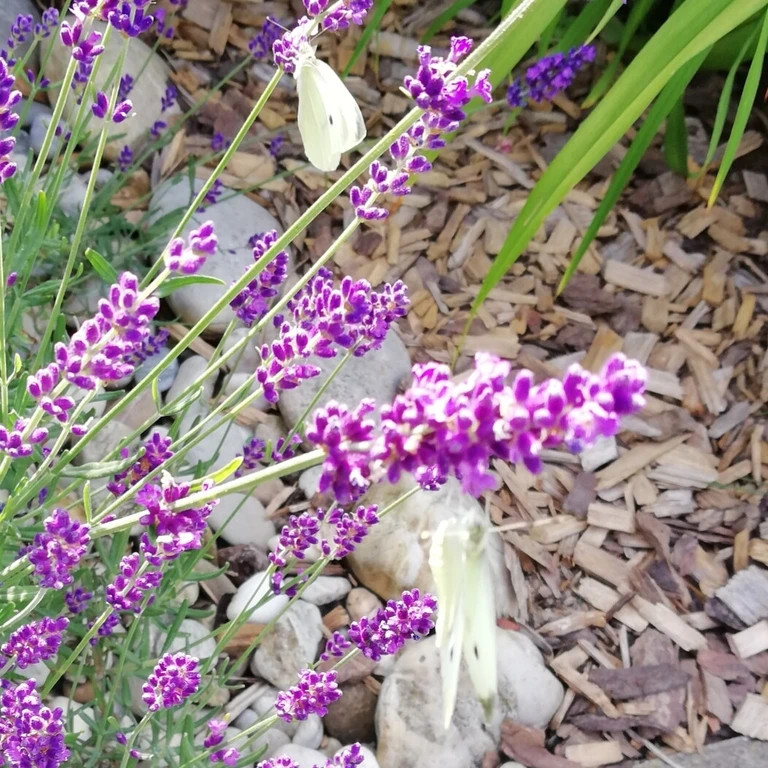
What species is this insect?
Pieris rapae
